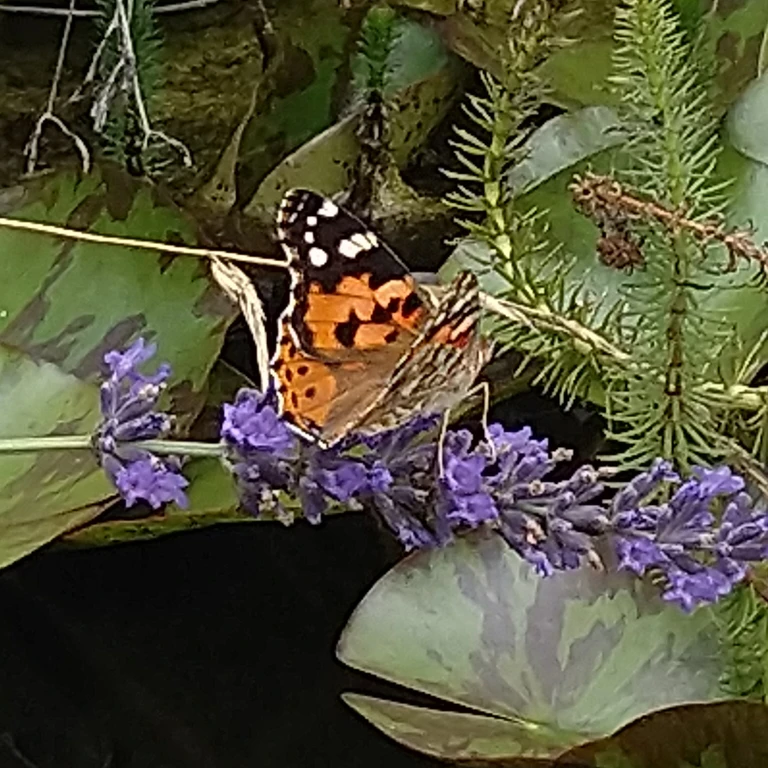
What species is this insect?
Vanessa cardui
